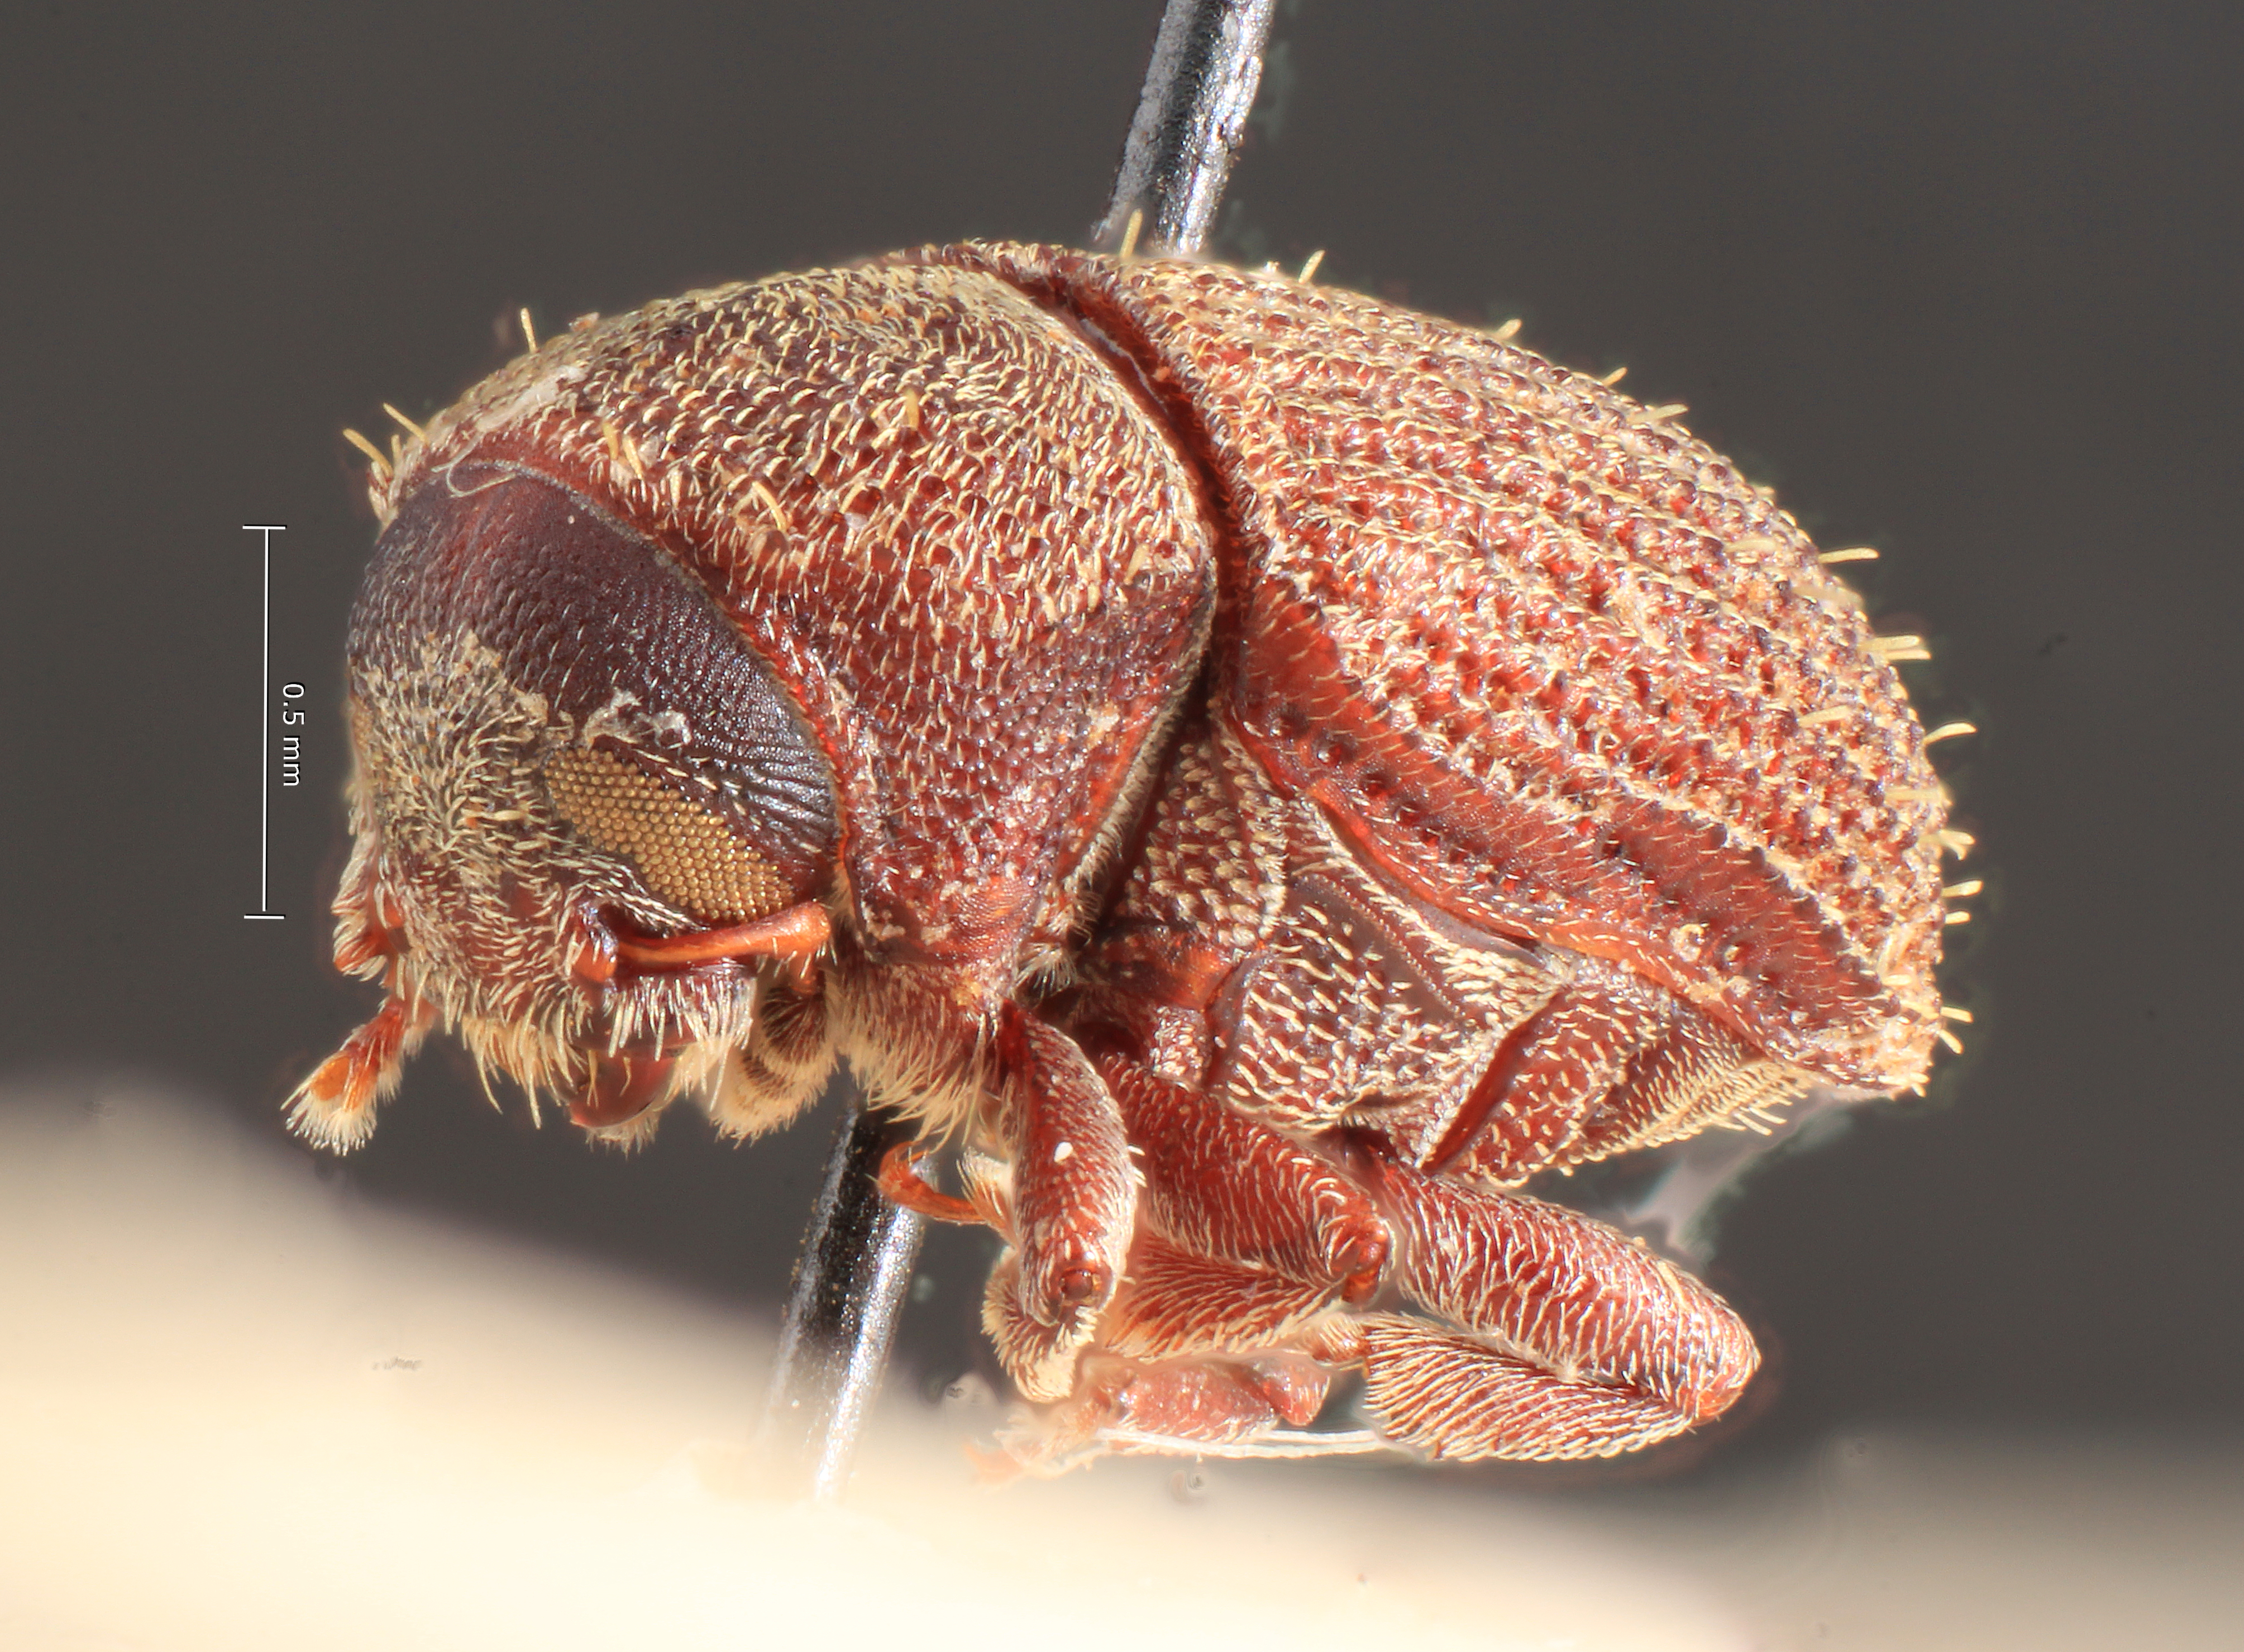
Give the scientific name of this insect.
Hylesinus javanus
